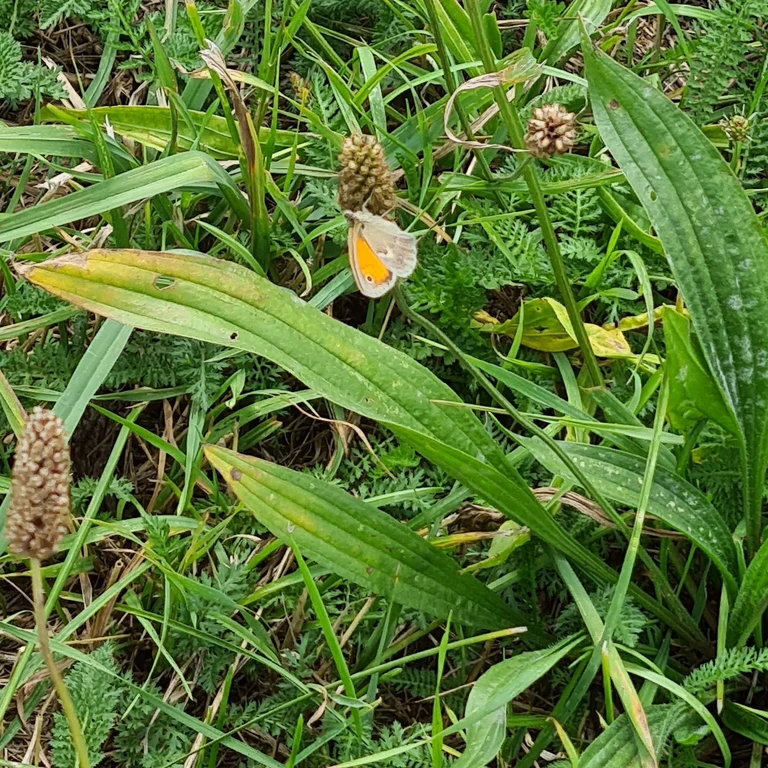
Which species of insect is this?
Coenonympha pamphilus
